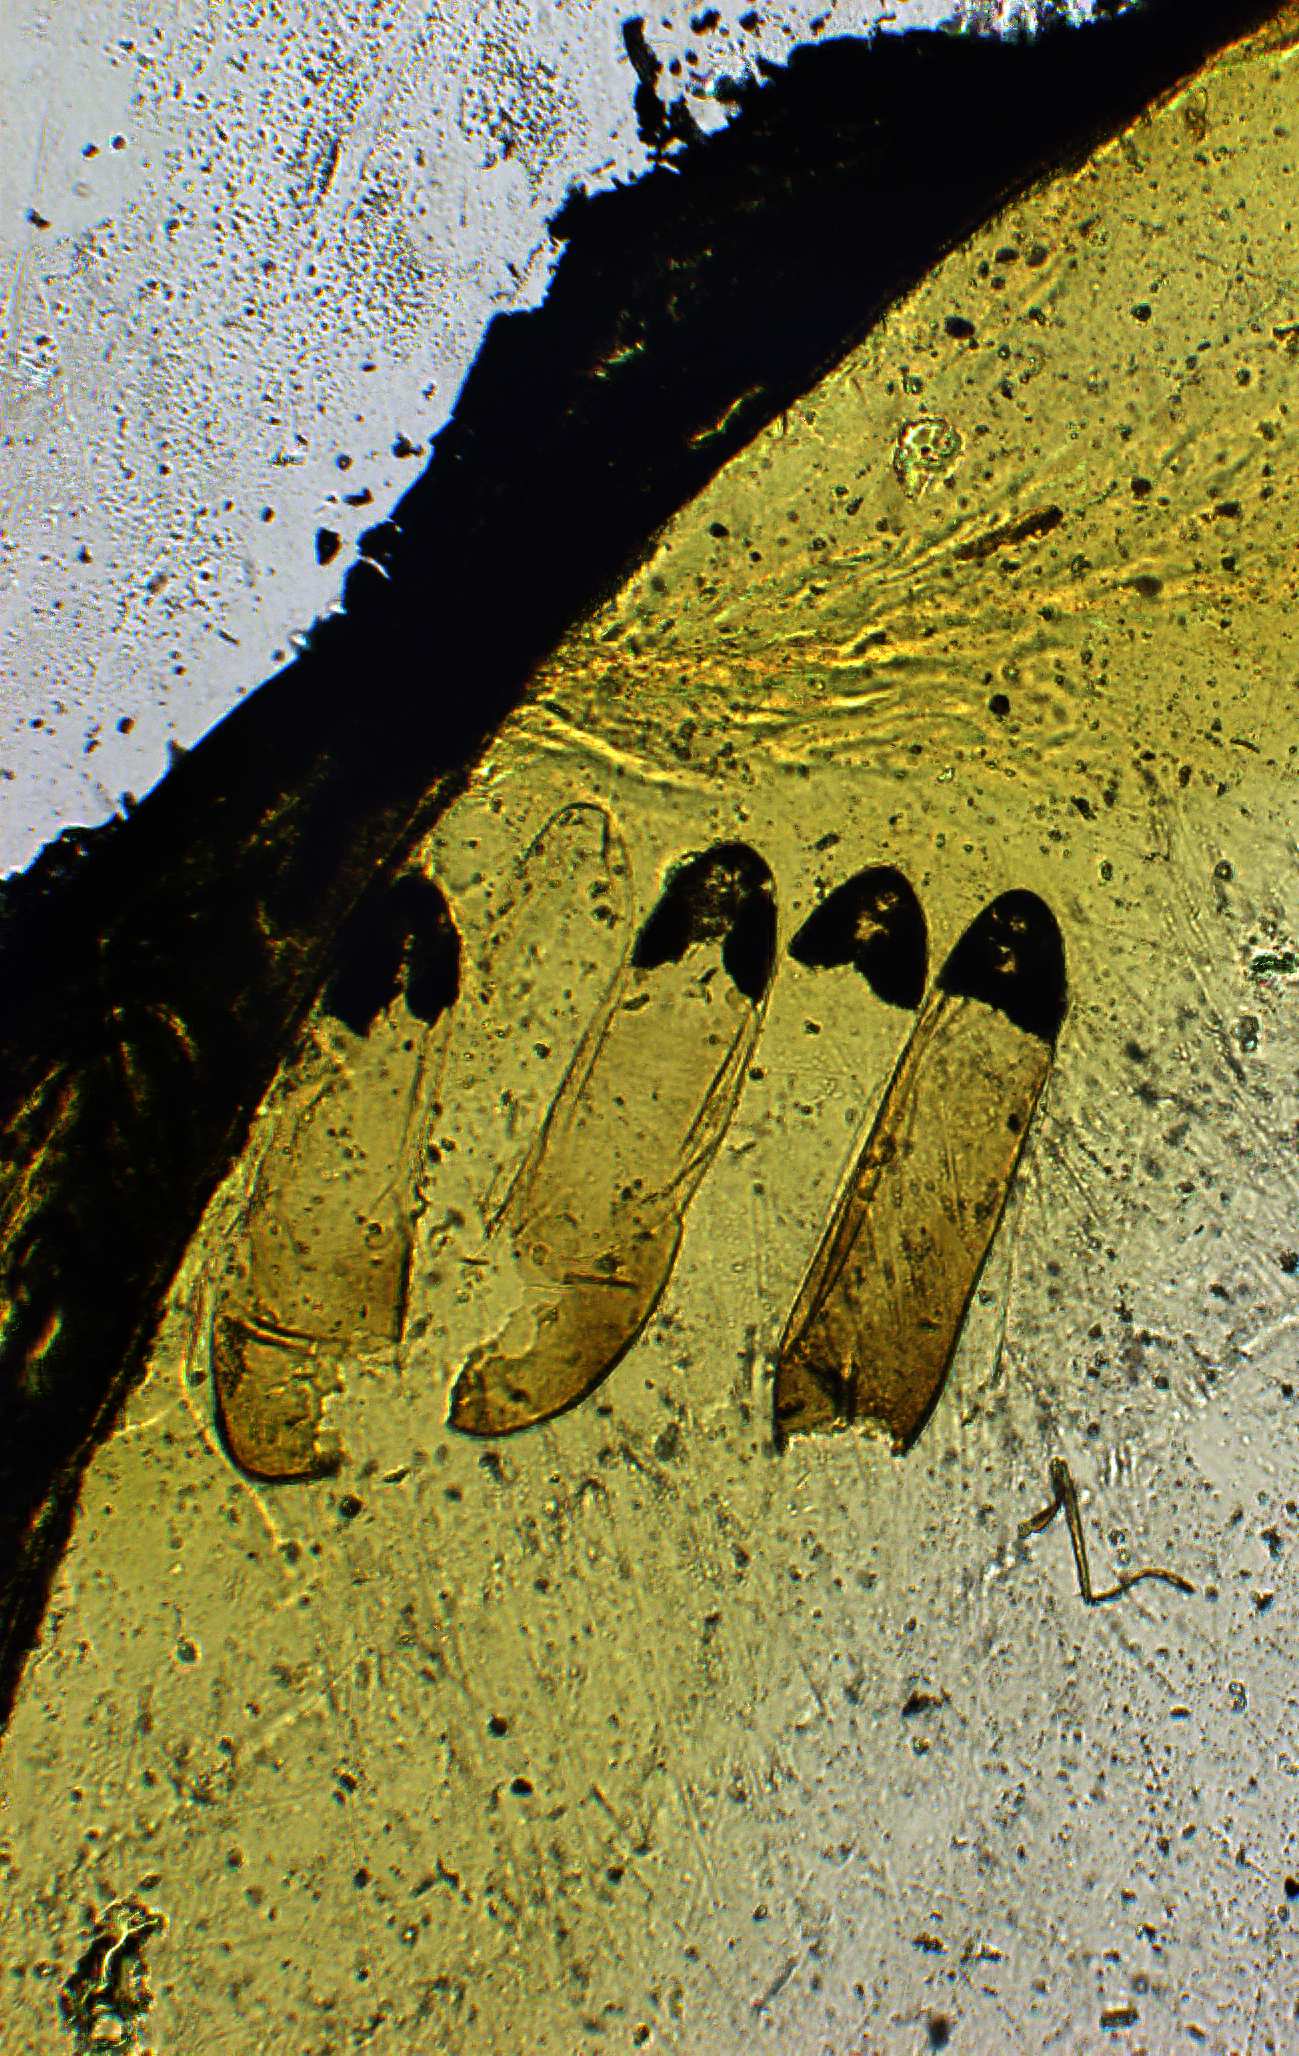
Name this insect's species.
Gonatocerus utahensis
